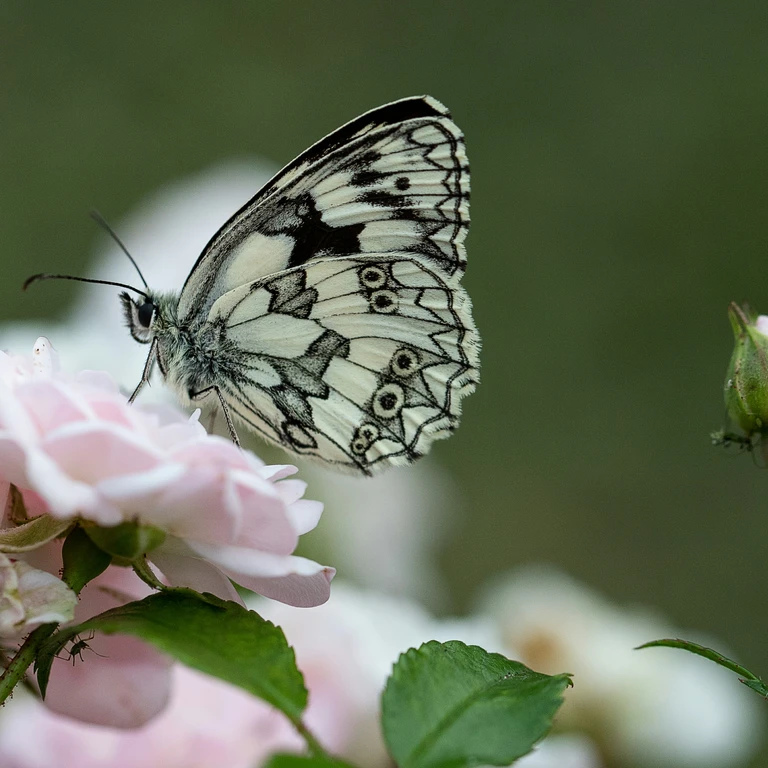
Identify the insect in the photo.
Melanargia galathea
